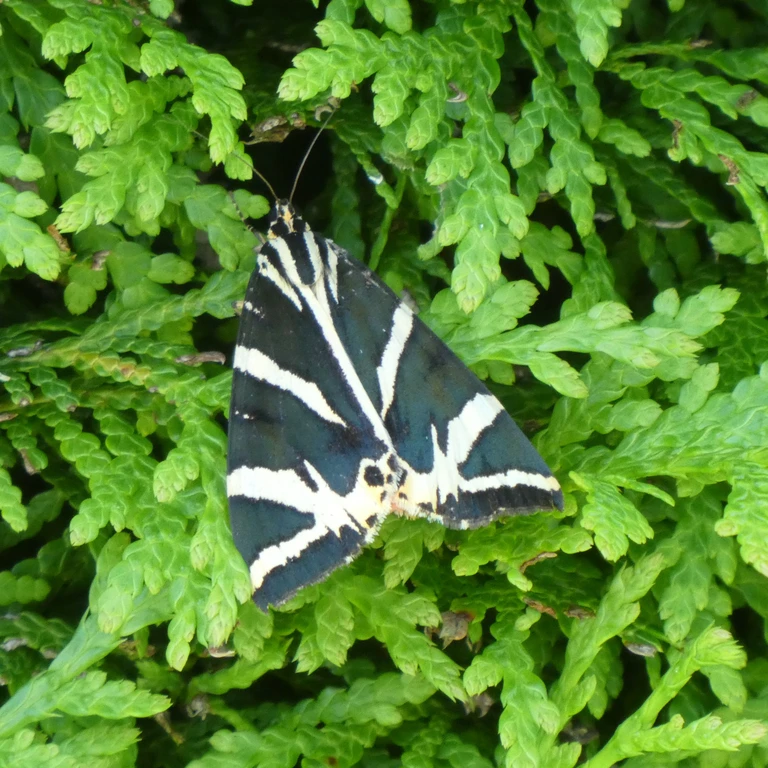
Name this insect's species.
Euplagia quadripunctaria
